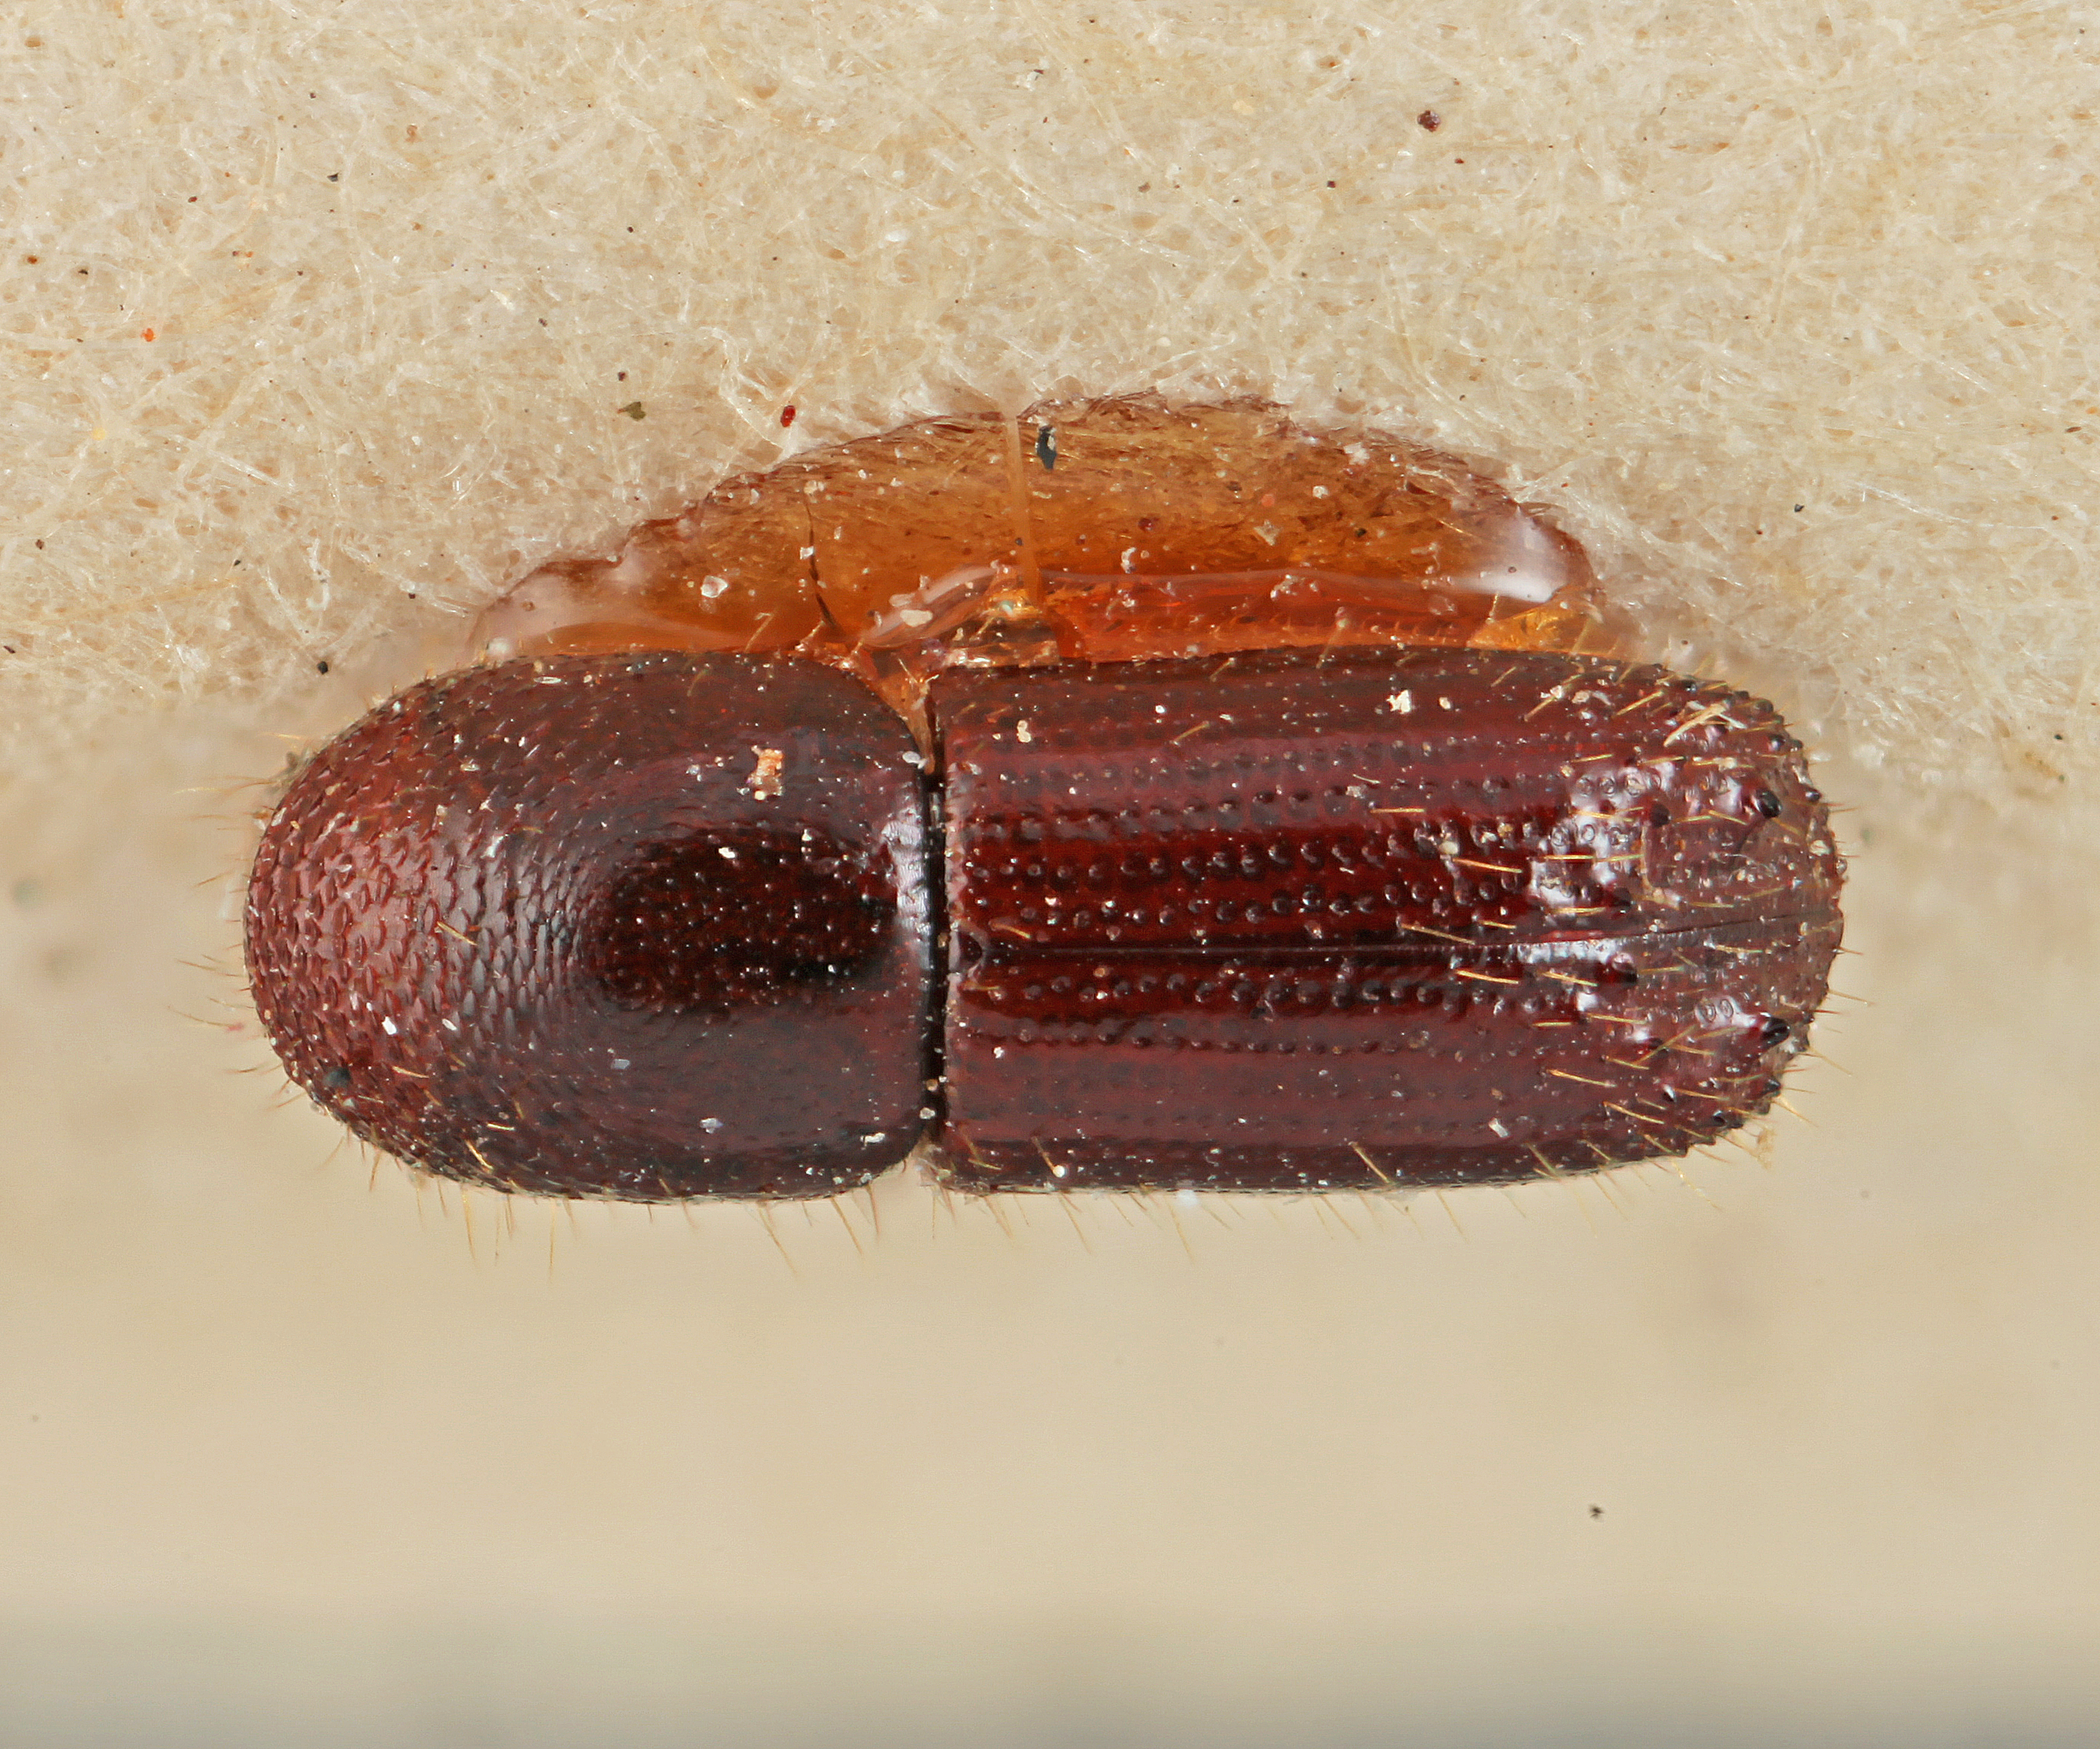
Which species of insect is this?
Xyleborus notatus
